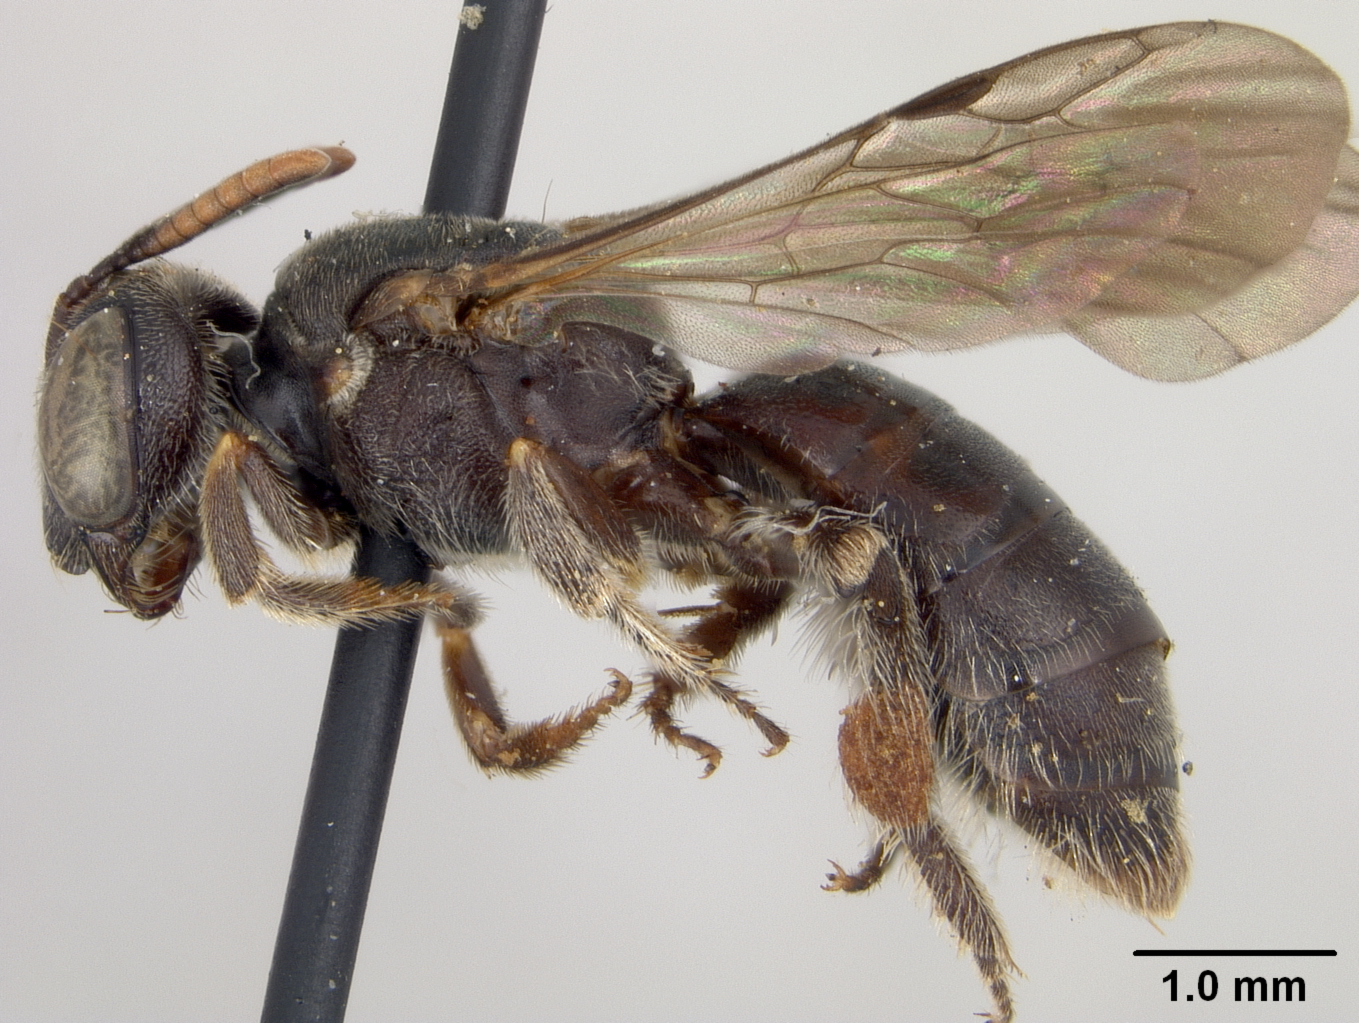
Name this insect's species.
Protandrena foveata
